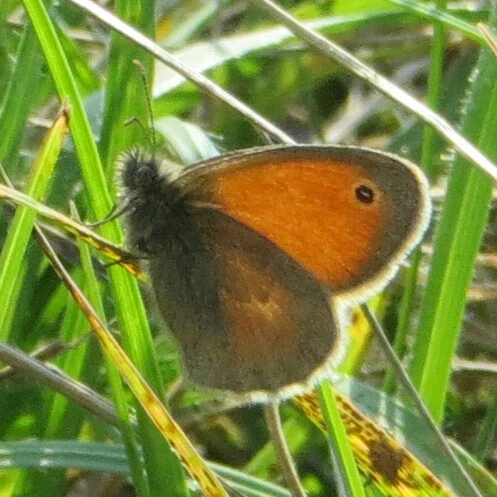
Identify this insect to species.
Coenonympha pamphilus
